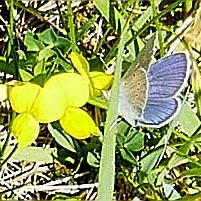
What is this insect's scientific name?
Cyaniris semiargus
